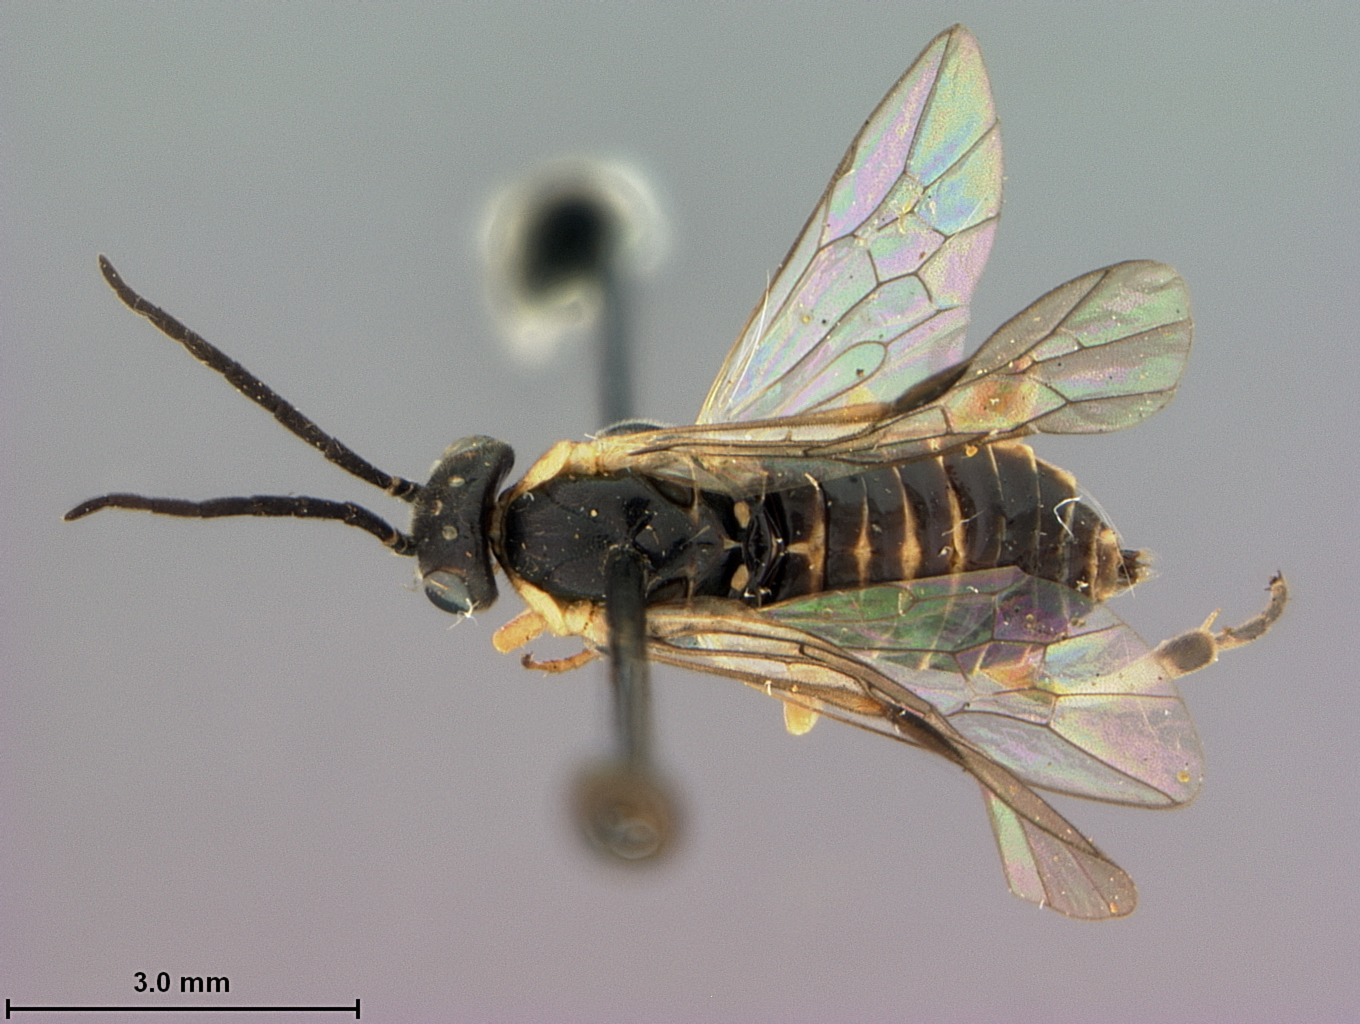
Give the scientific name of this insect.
Pristiphora xanthotrachela
